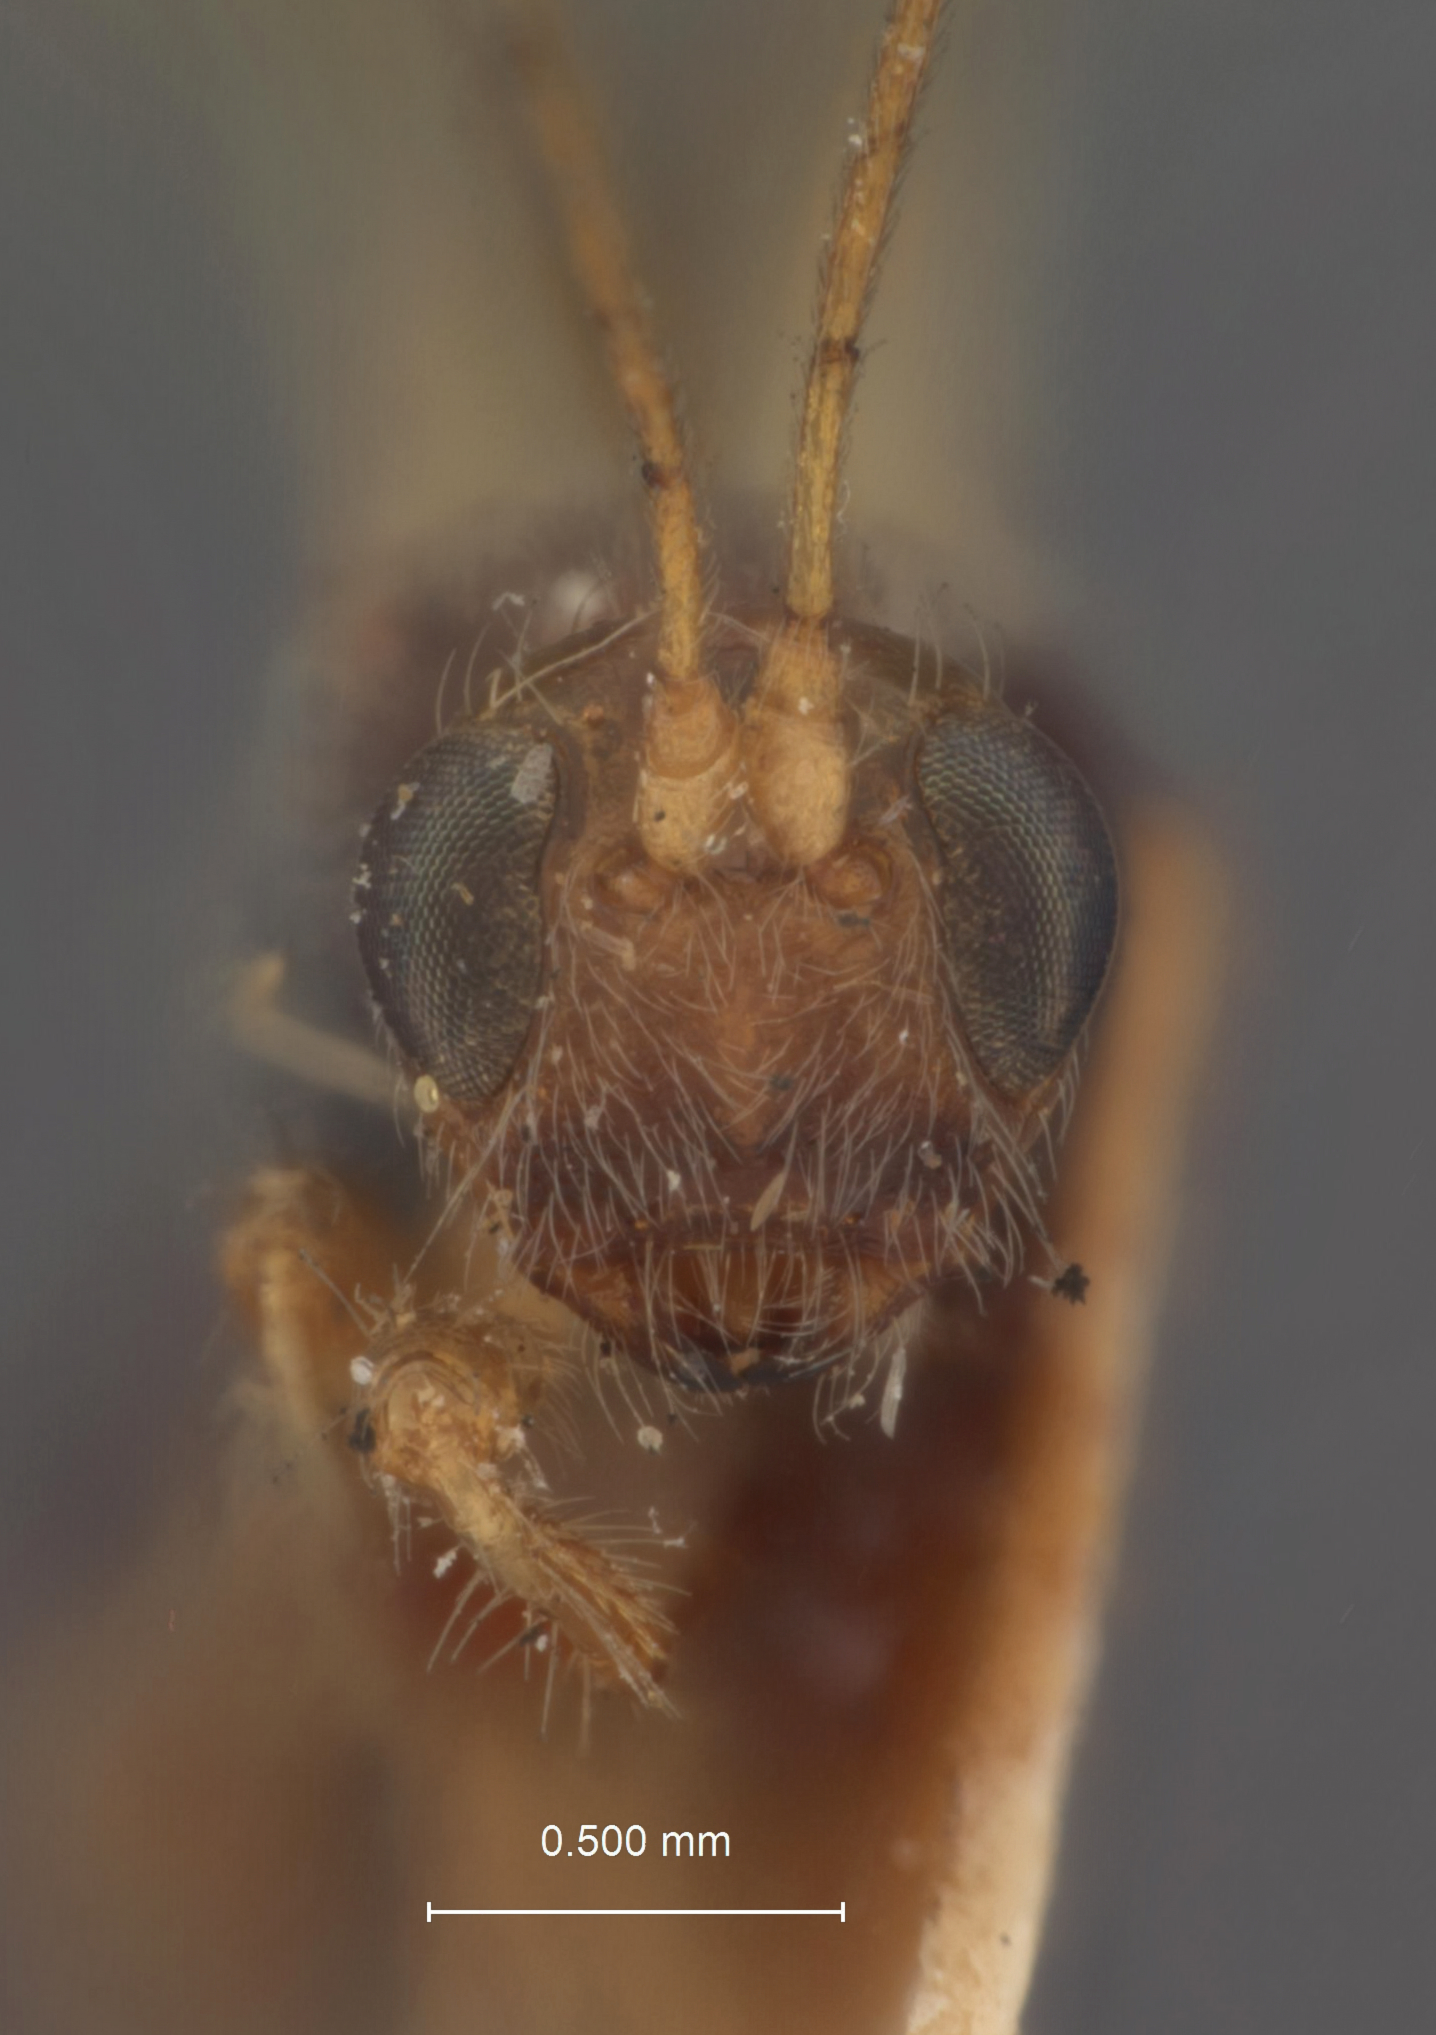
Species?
Spathius elagalus
